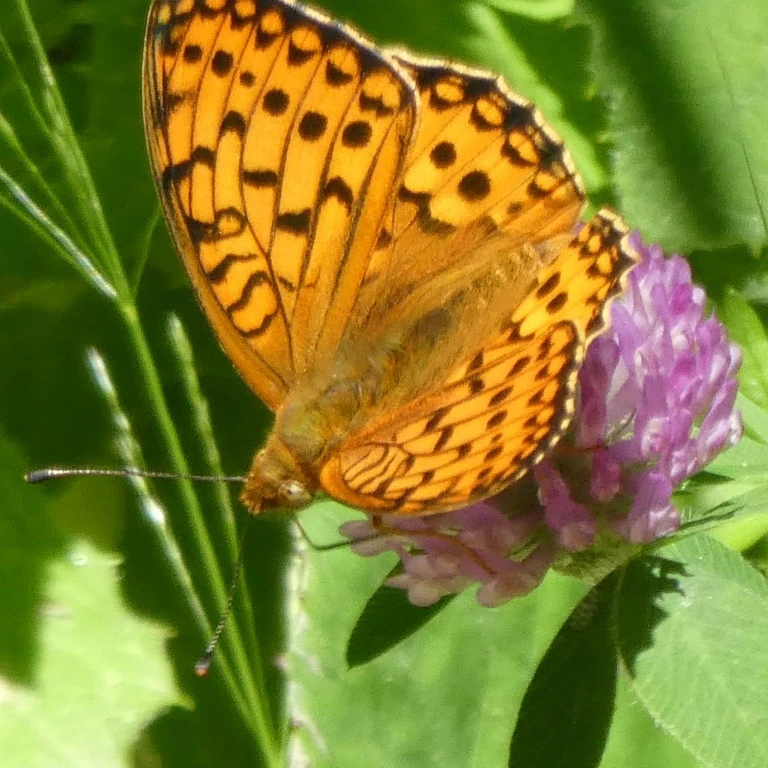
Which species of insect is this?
Speyeria aglaja
